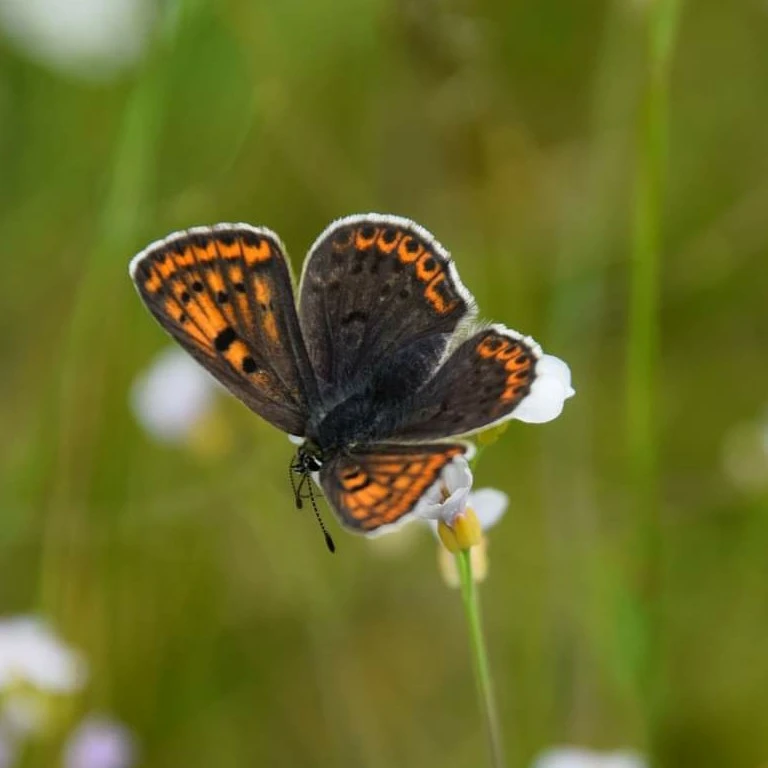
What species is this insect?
Lycaena tityrus (also Loweia tityrus)
